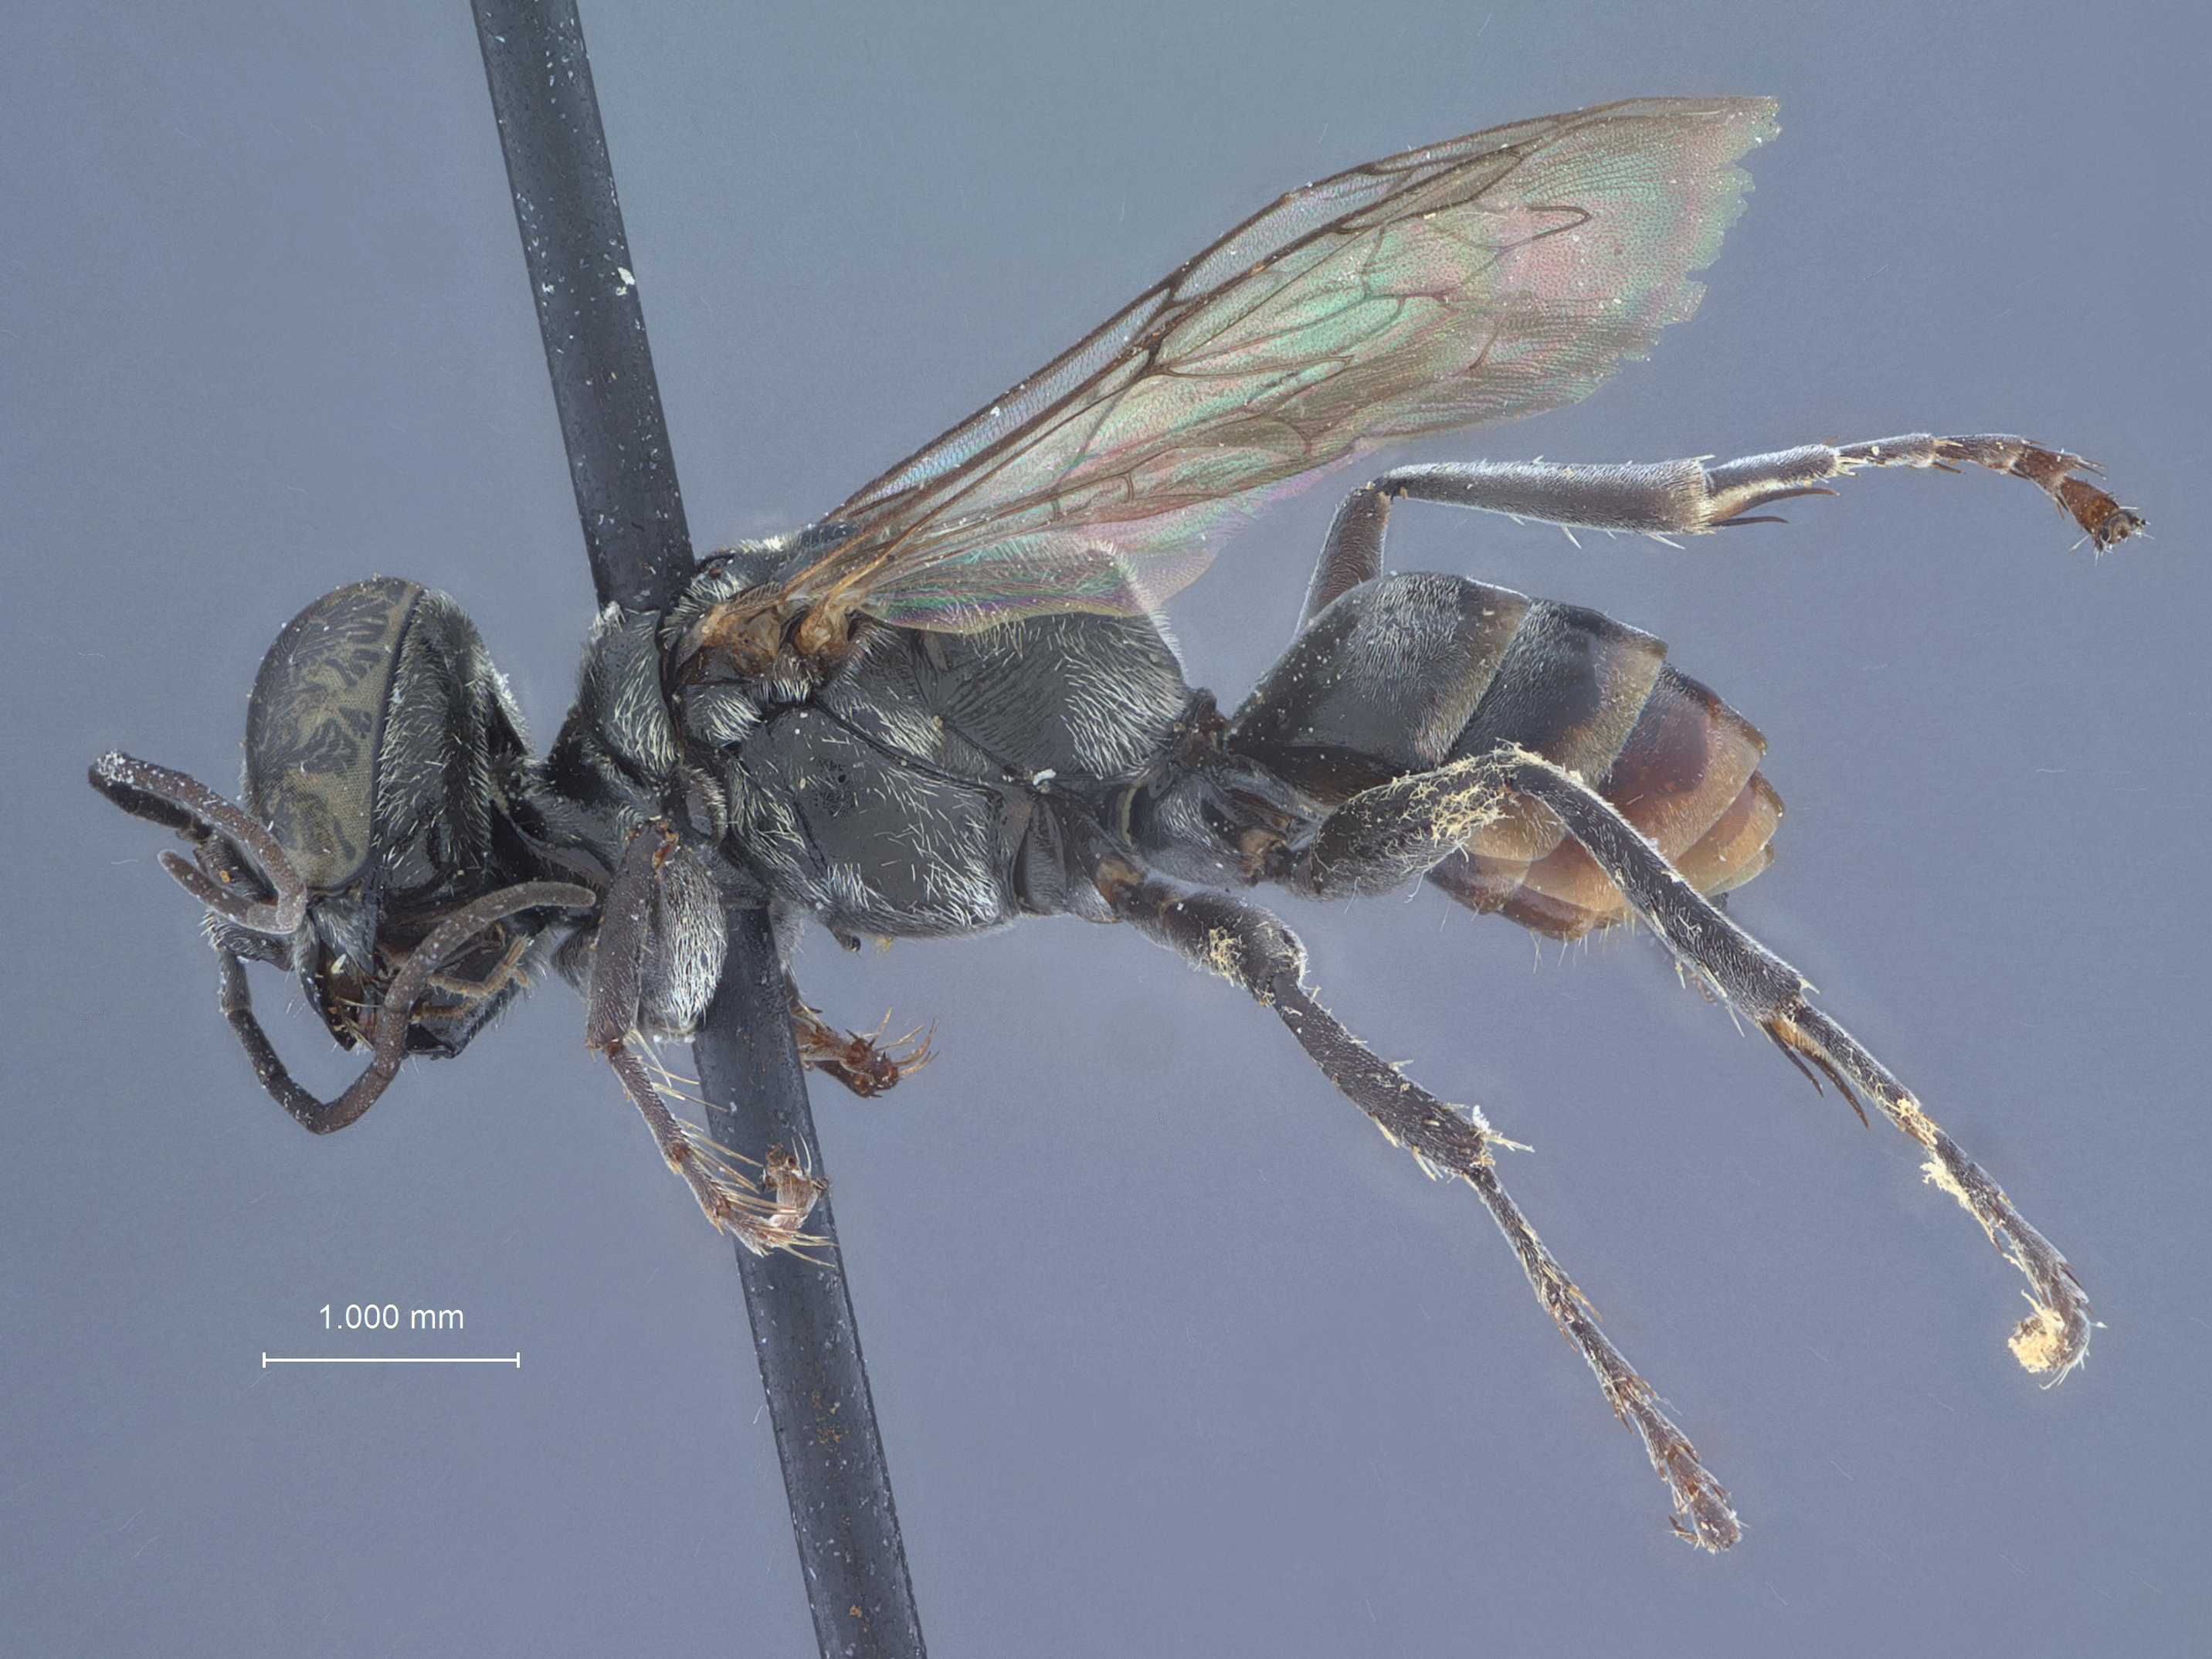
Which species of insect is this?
Tachysphex cubanus
